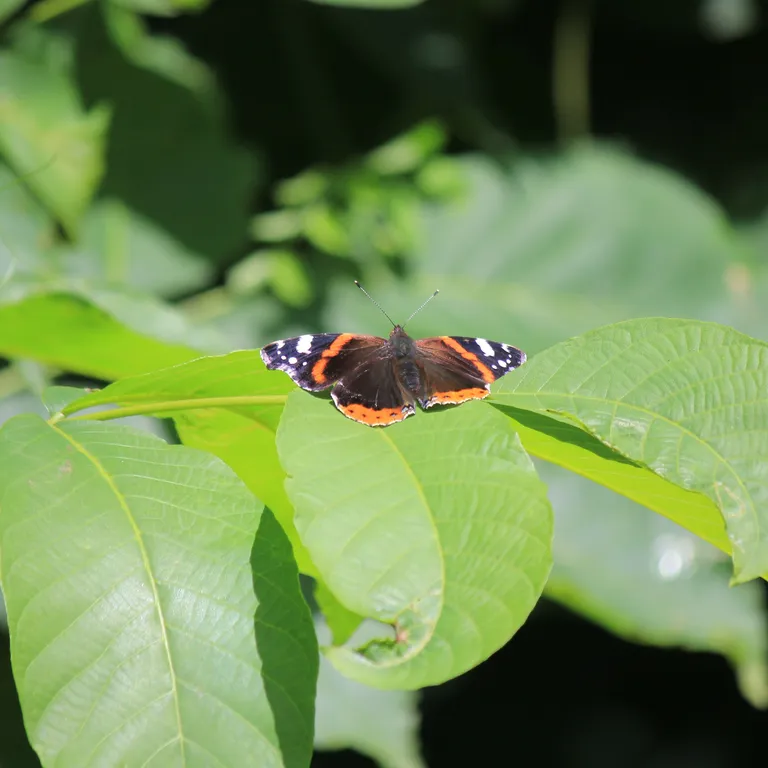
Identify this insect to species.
Vanessa atalanta
